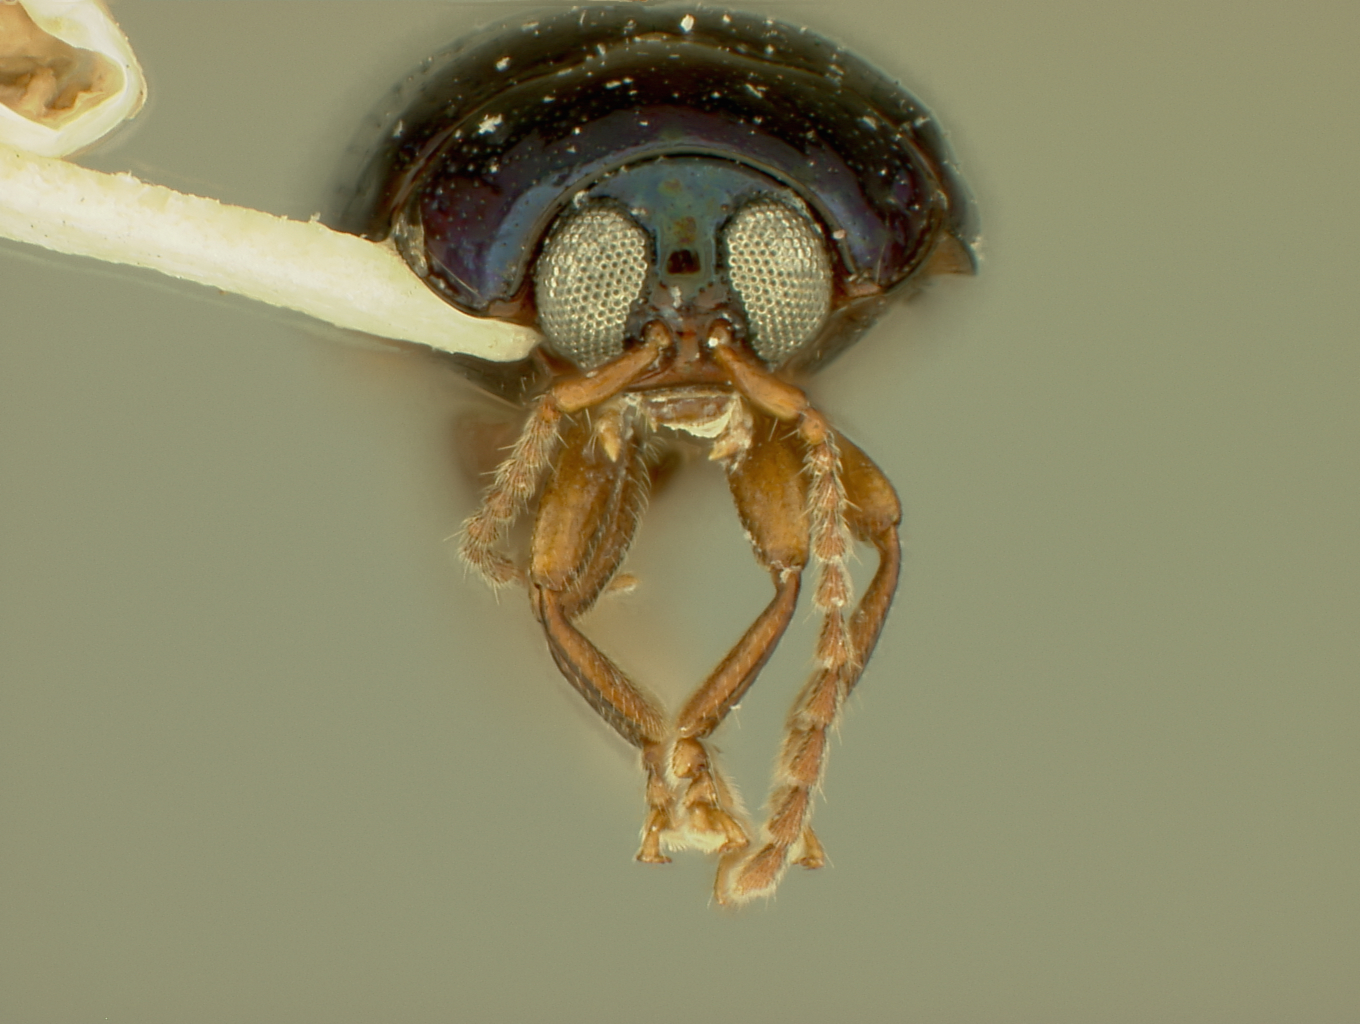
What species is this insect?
Glyptobregma cyanellum
